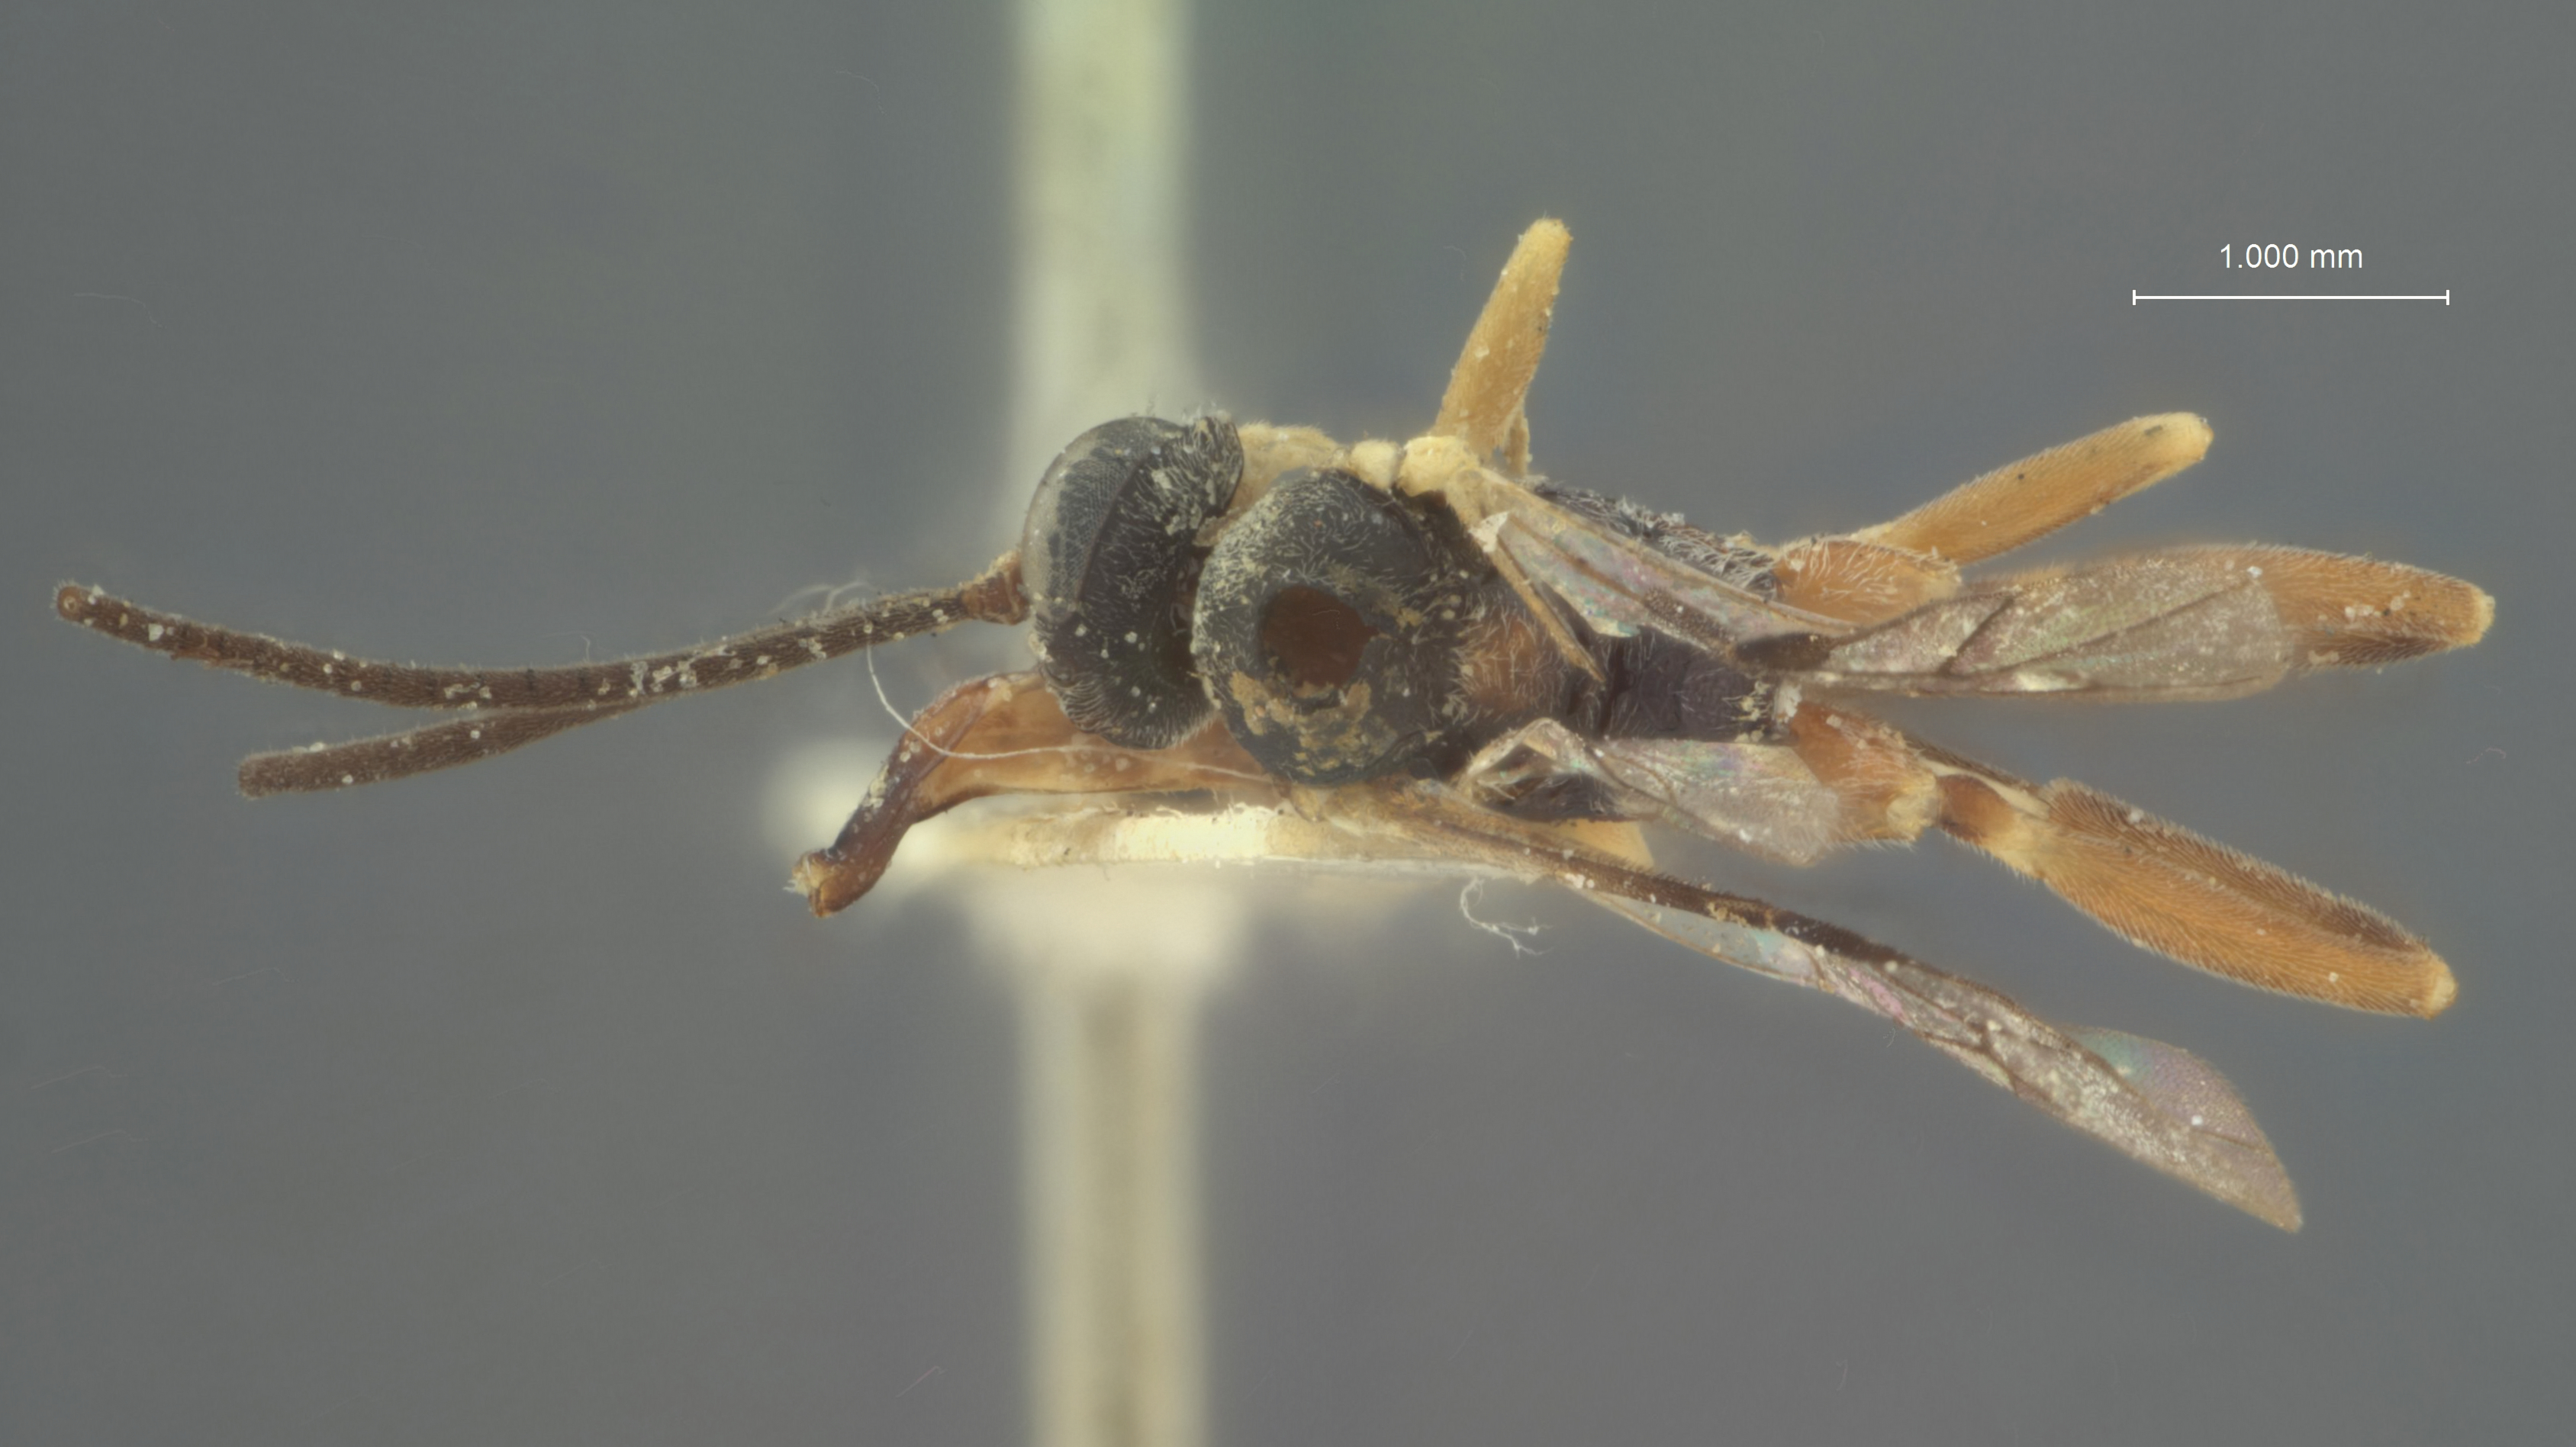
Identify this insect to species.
Ischnoscopus synchlorae
